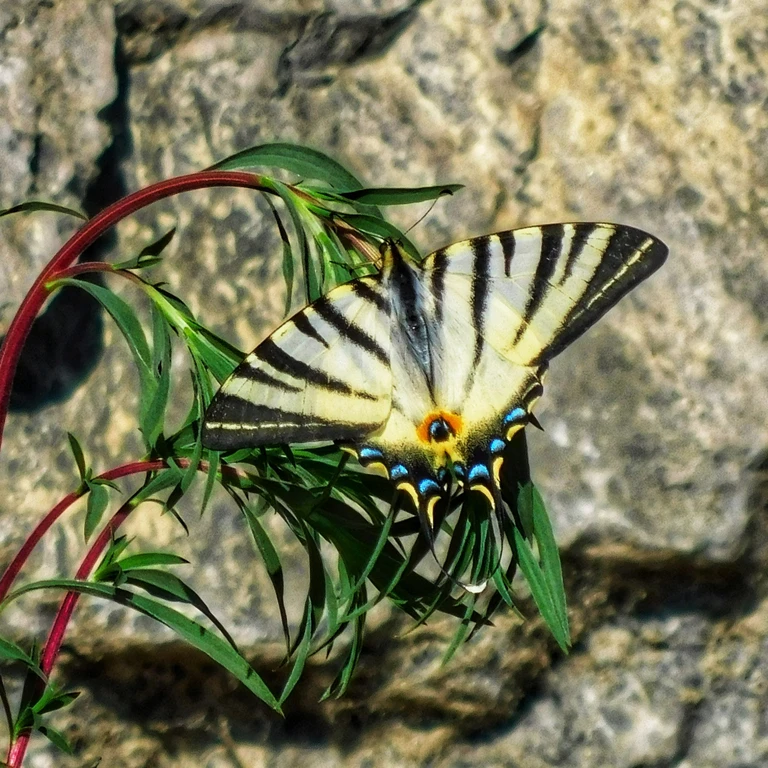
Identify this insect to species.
Iphiclides podalirius
